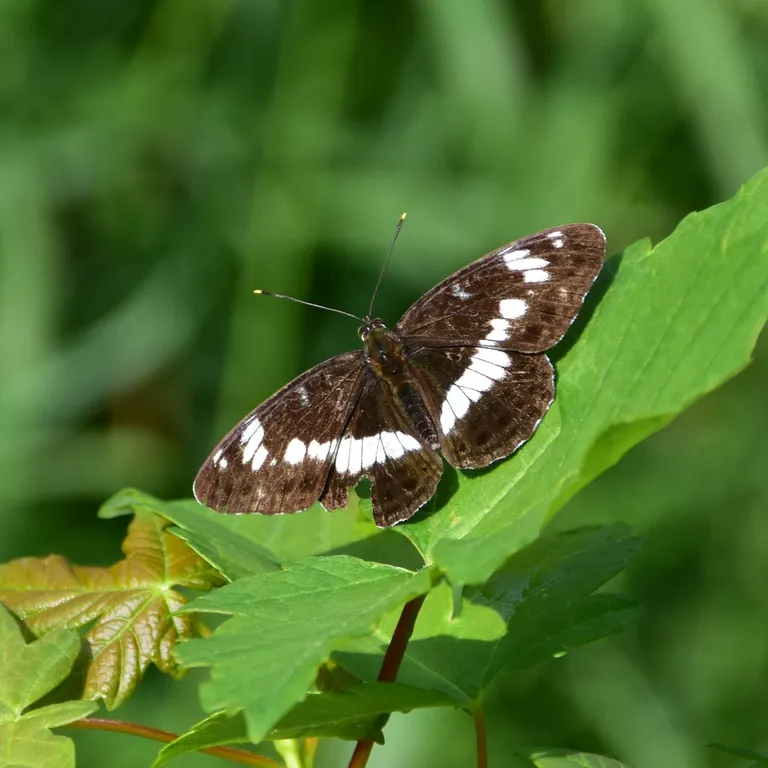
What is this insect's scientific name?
Limenitis camilla (also Ladoga camilla)
